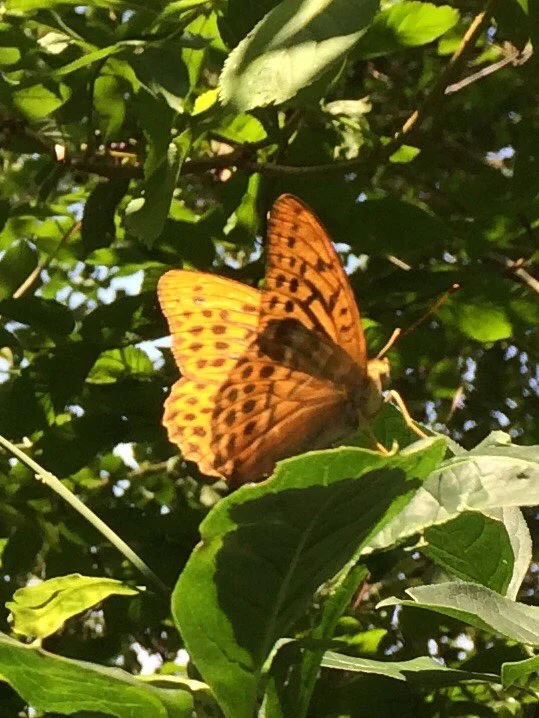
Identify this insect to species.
Argynnis paphia
